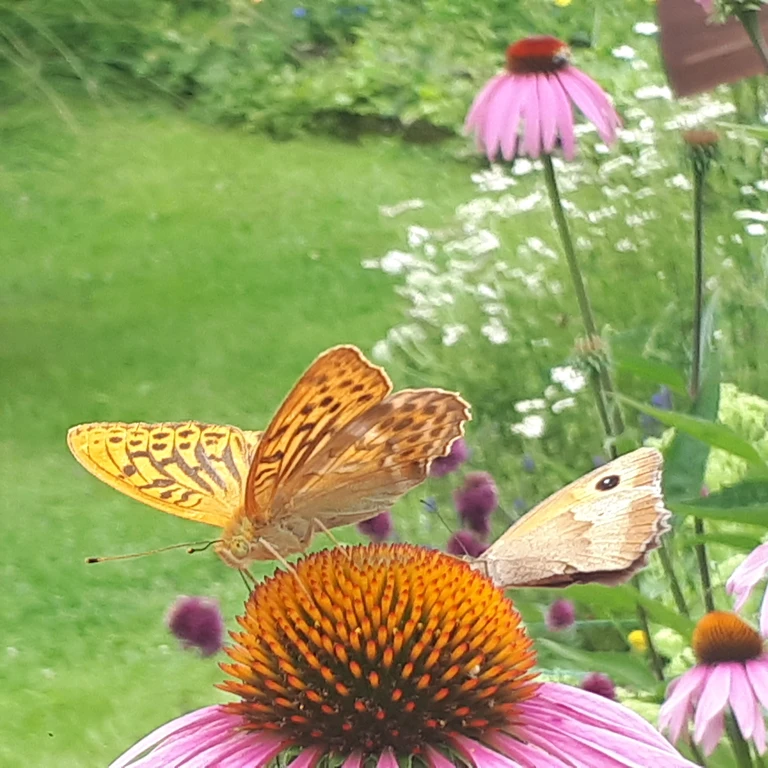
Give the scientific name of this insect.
Maniola jurtina
